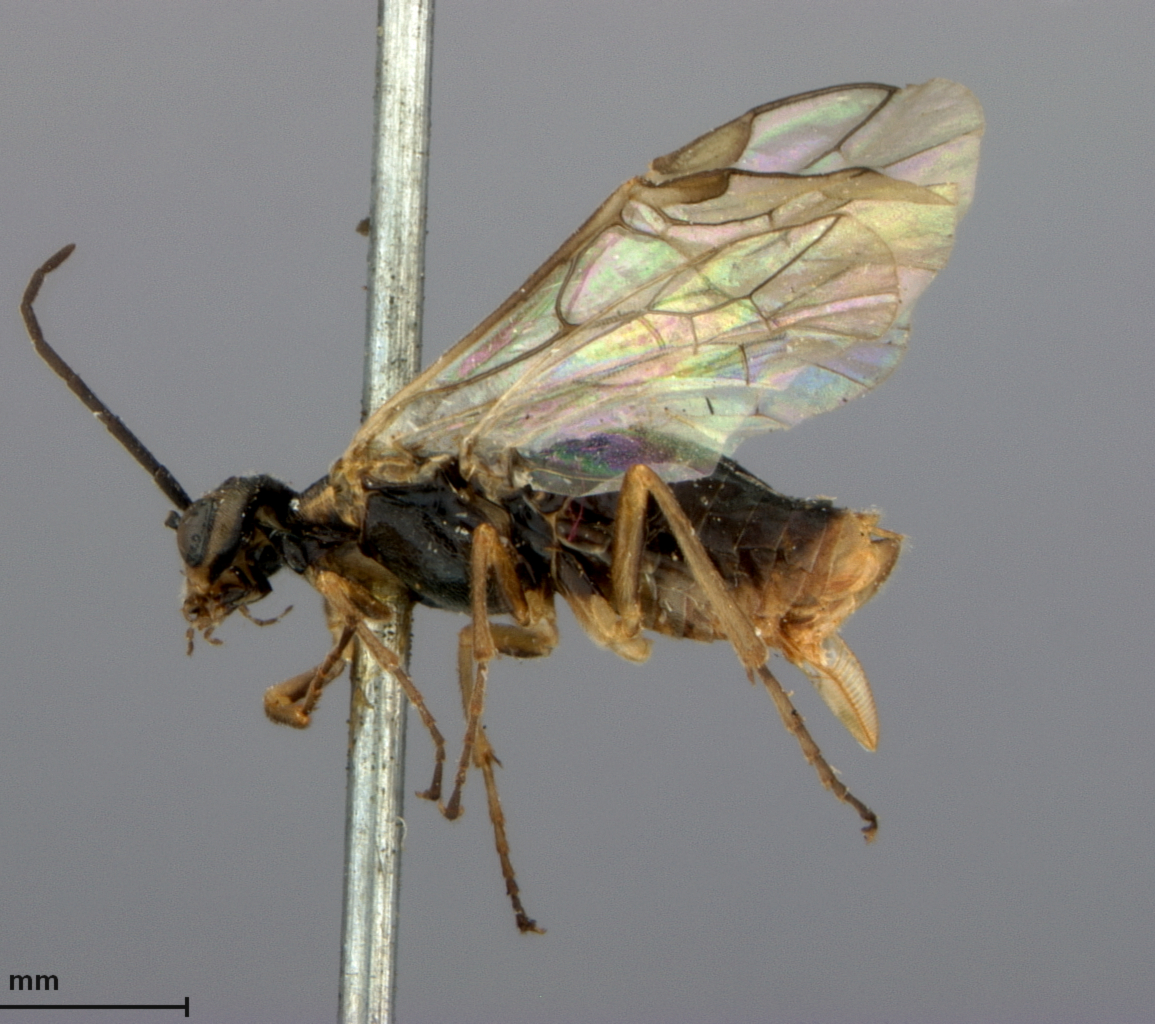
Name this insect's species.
Pontania islandica
